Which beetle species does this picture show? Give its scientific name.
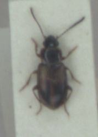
Acupalpus dorsalis
